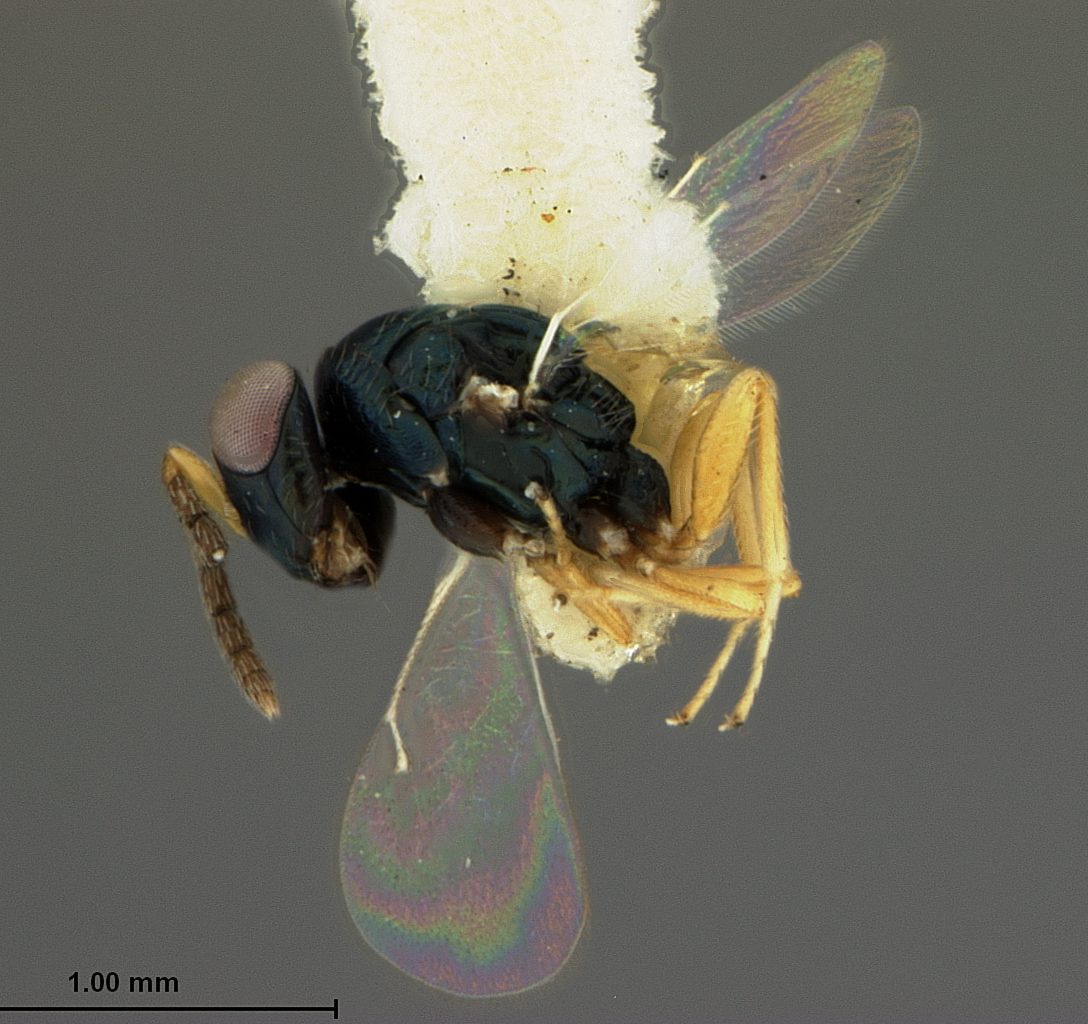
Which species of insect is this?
Tetrastichus philippinensis
